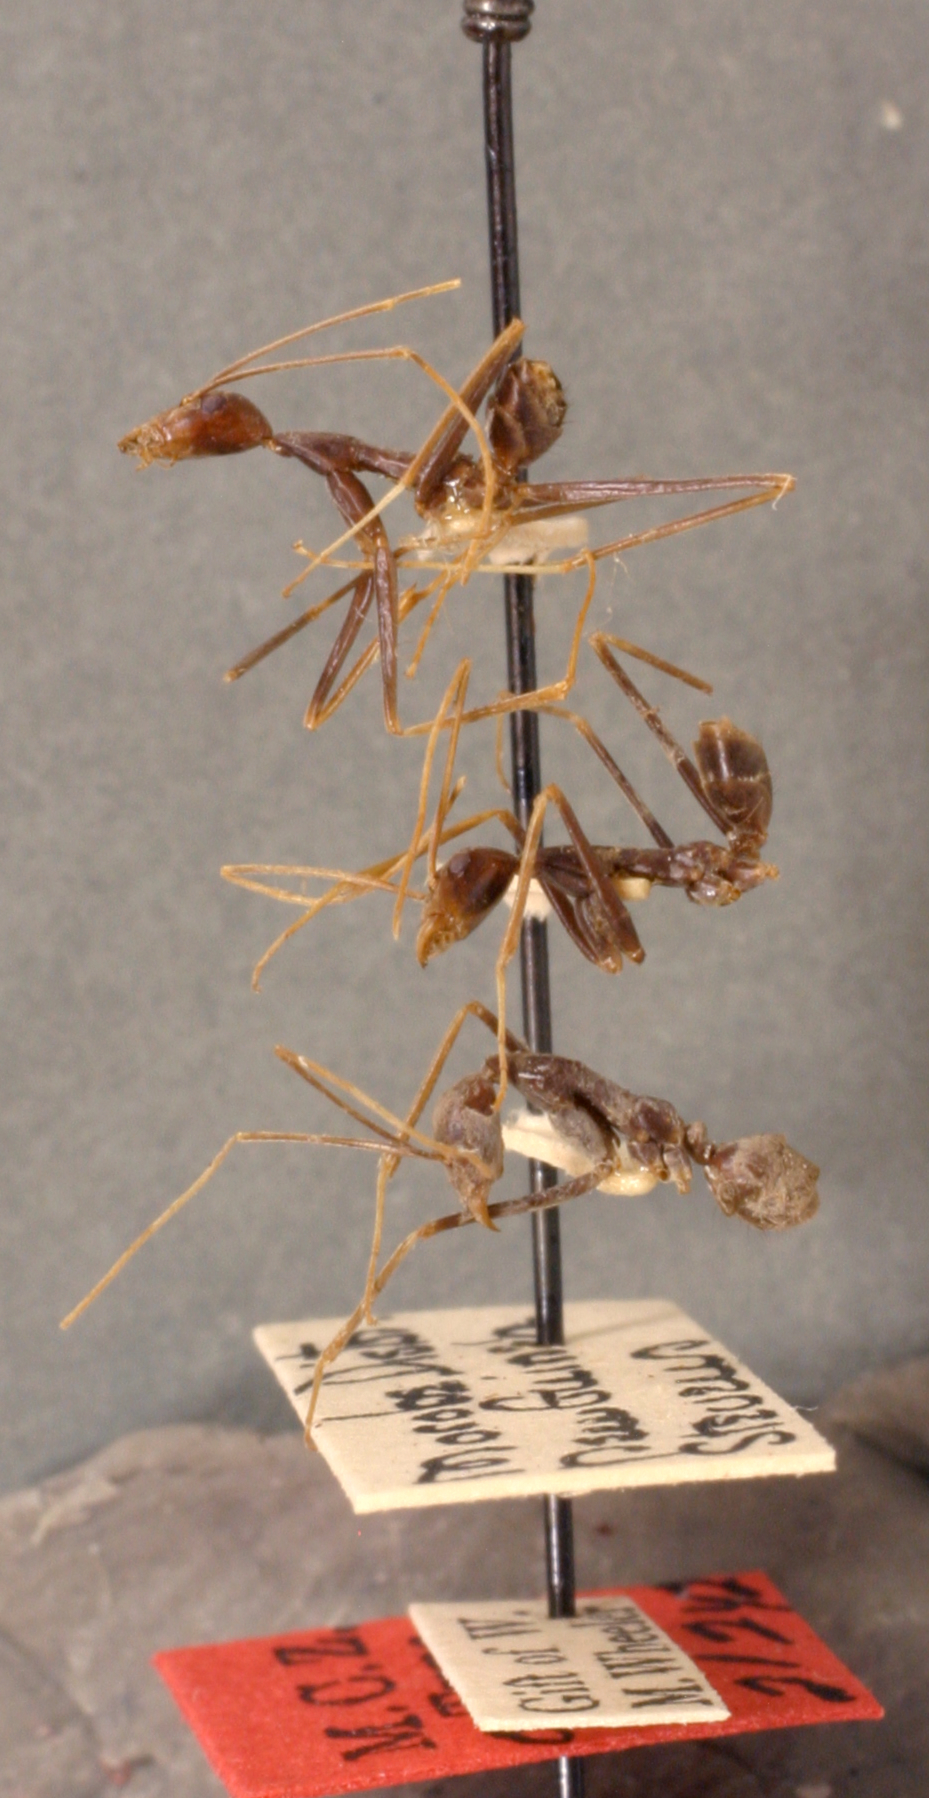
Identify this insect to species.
Leptomyrmex puberulus
